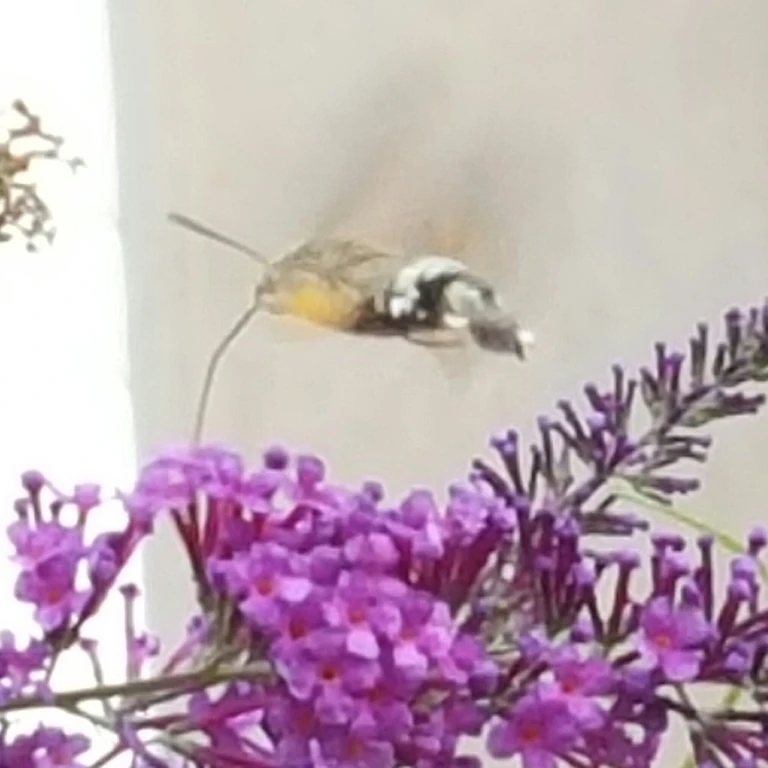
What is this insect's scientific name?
Macroglossum stellatarum
